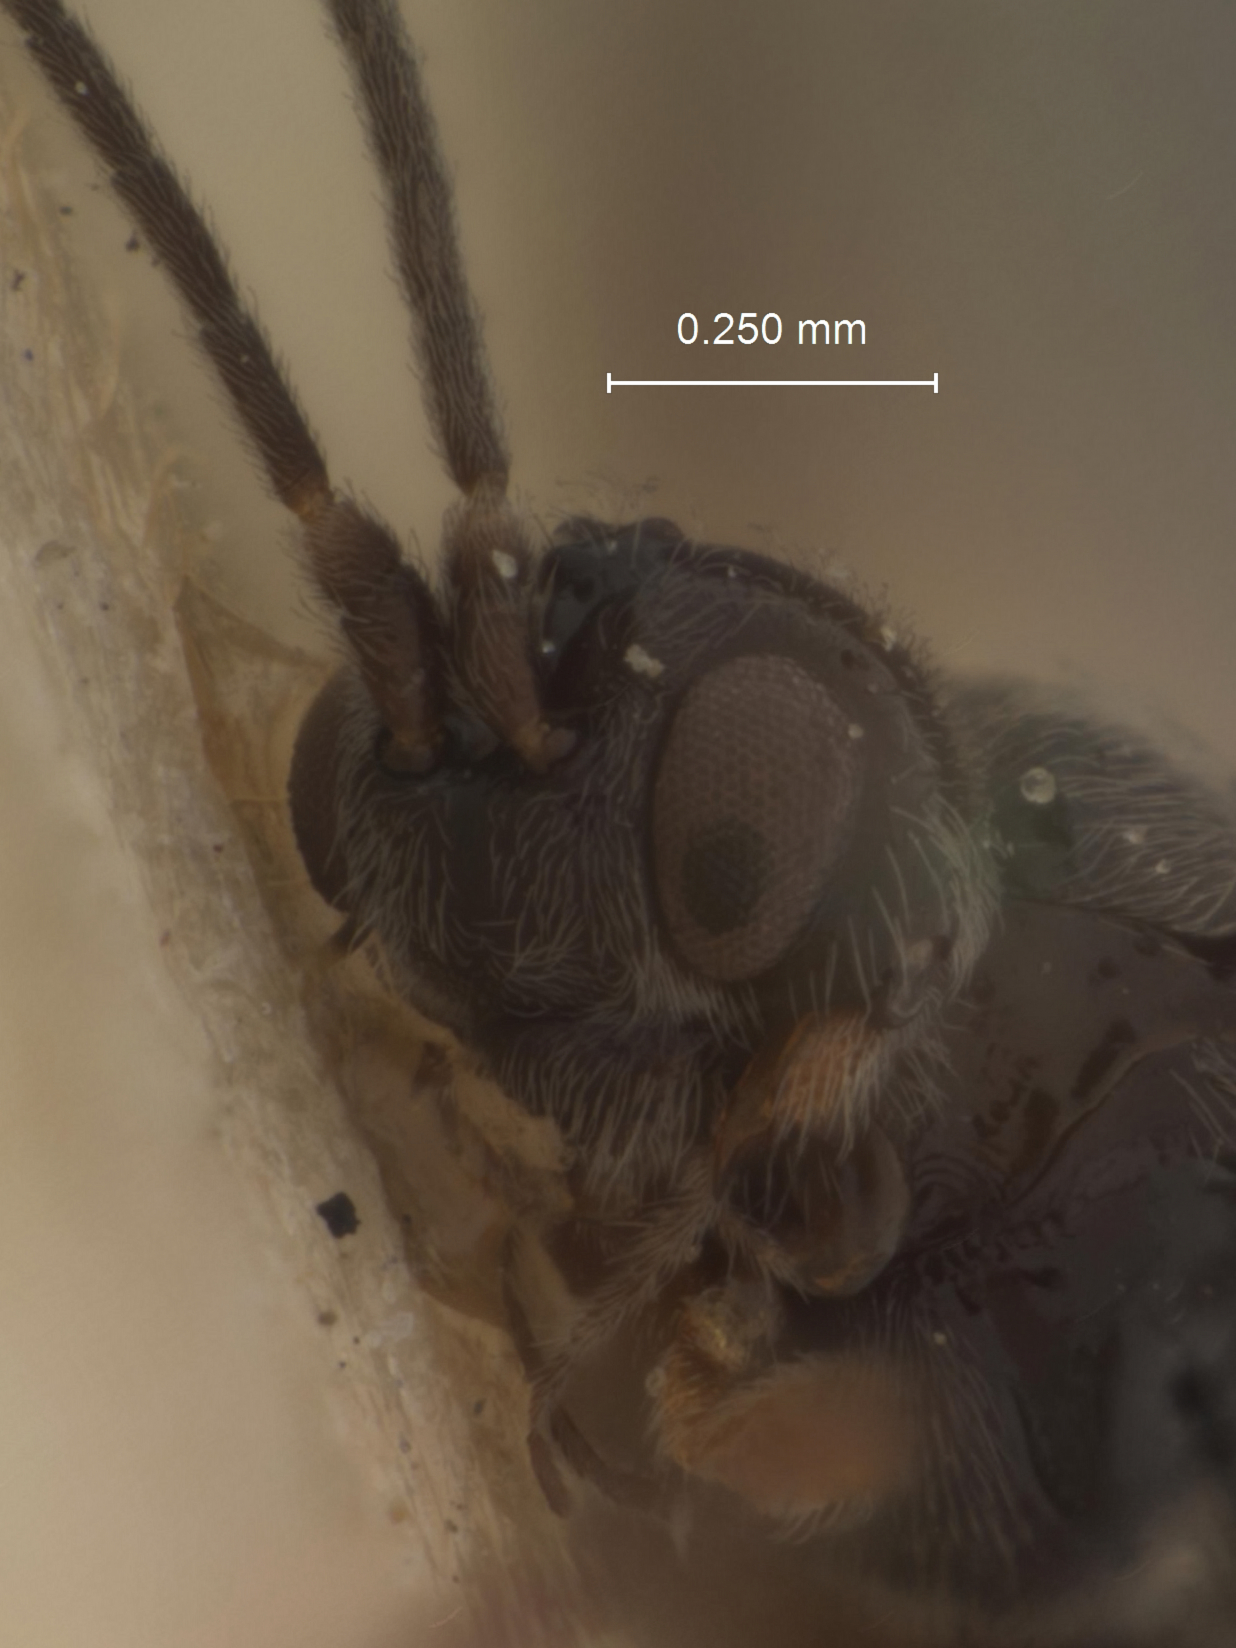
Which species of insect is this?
Chorebus hirtigena
